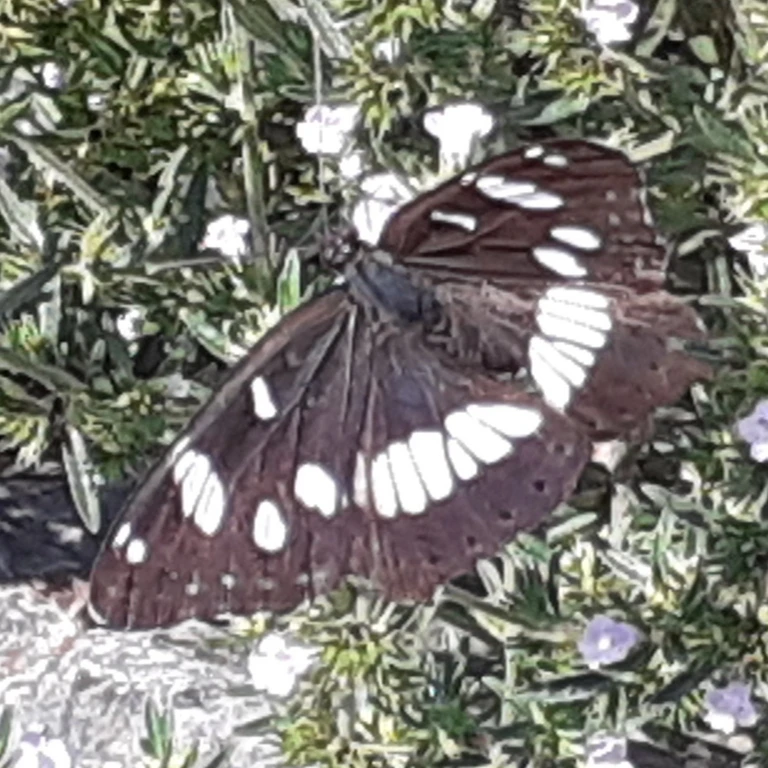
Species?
Limenitis reducta
